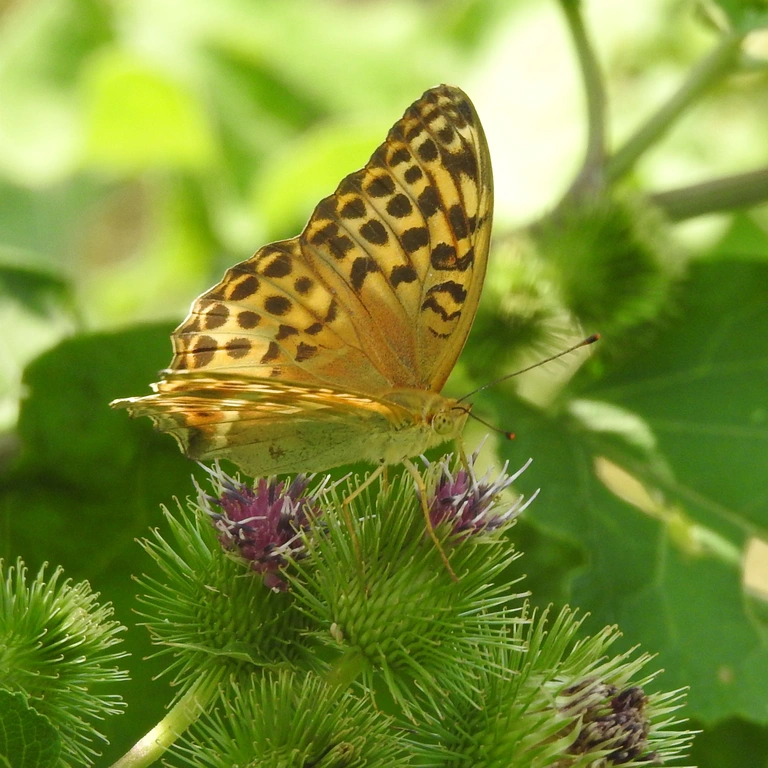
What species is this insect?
Argynnis paphia
